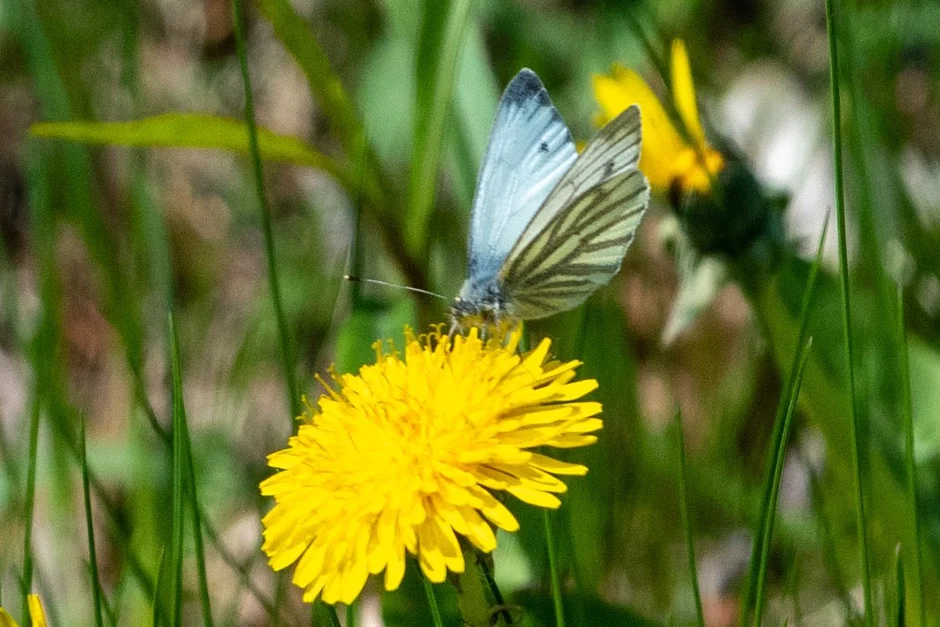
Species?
Pieris napi
